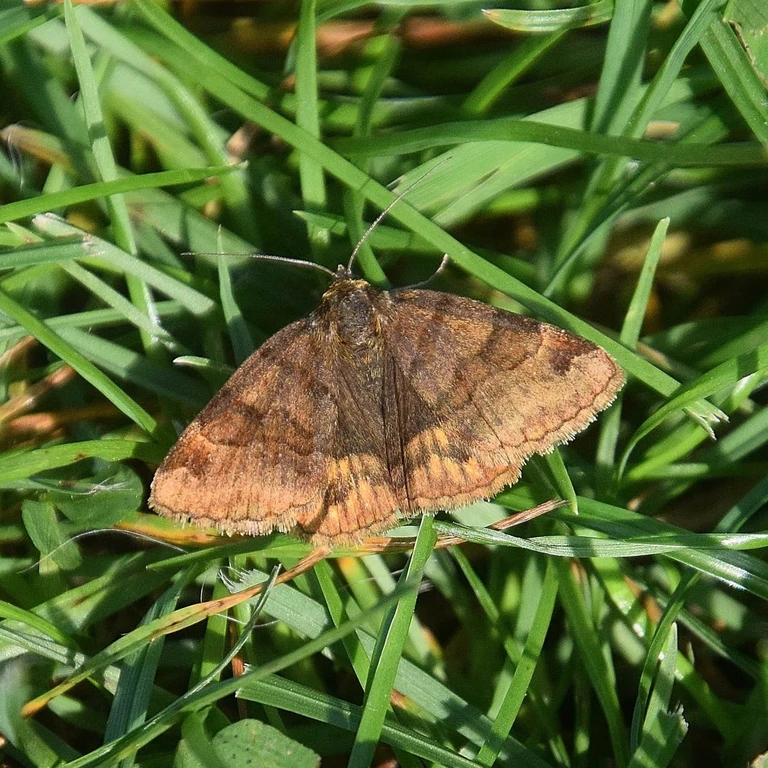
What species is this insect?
Euclidia glyphica
